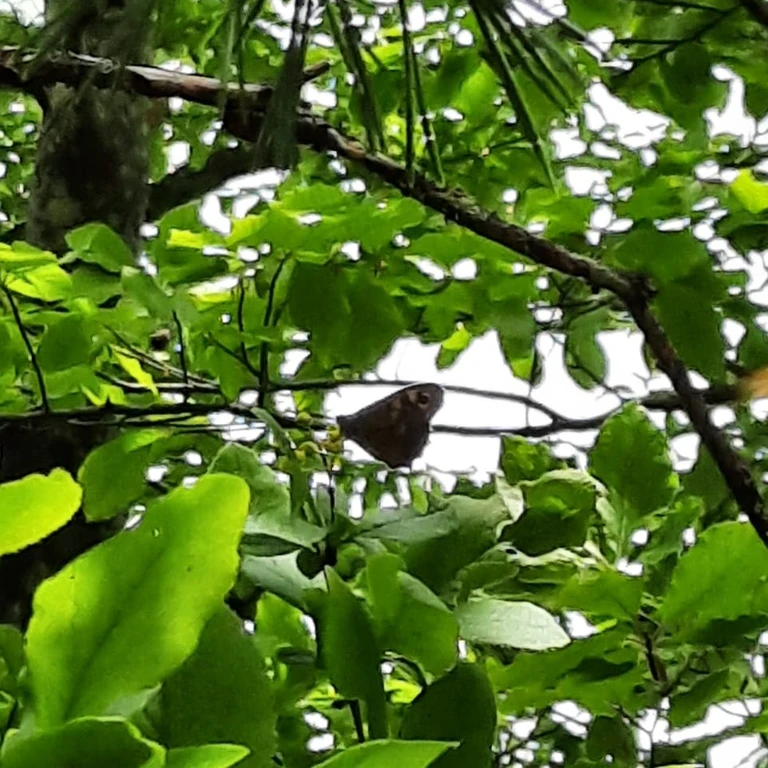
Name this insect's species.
Pararge aegeria
